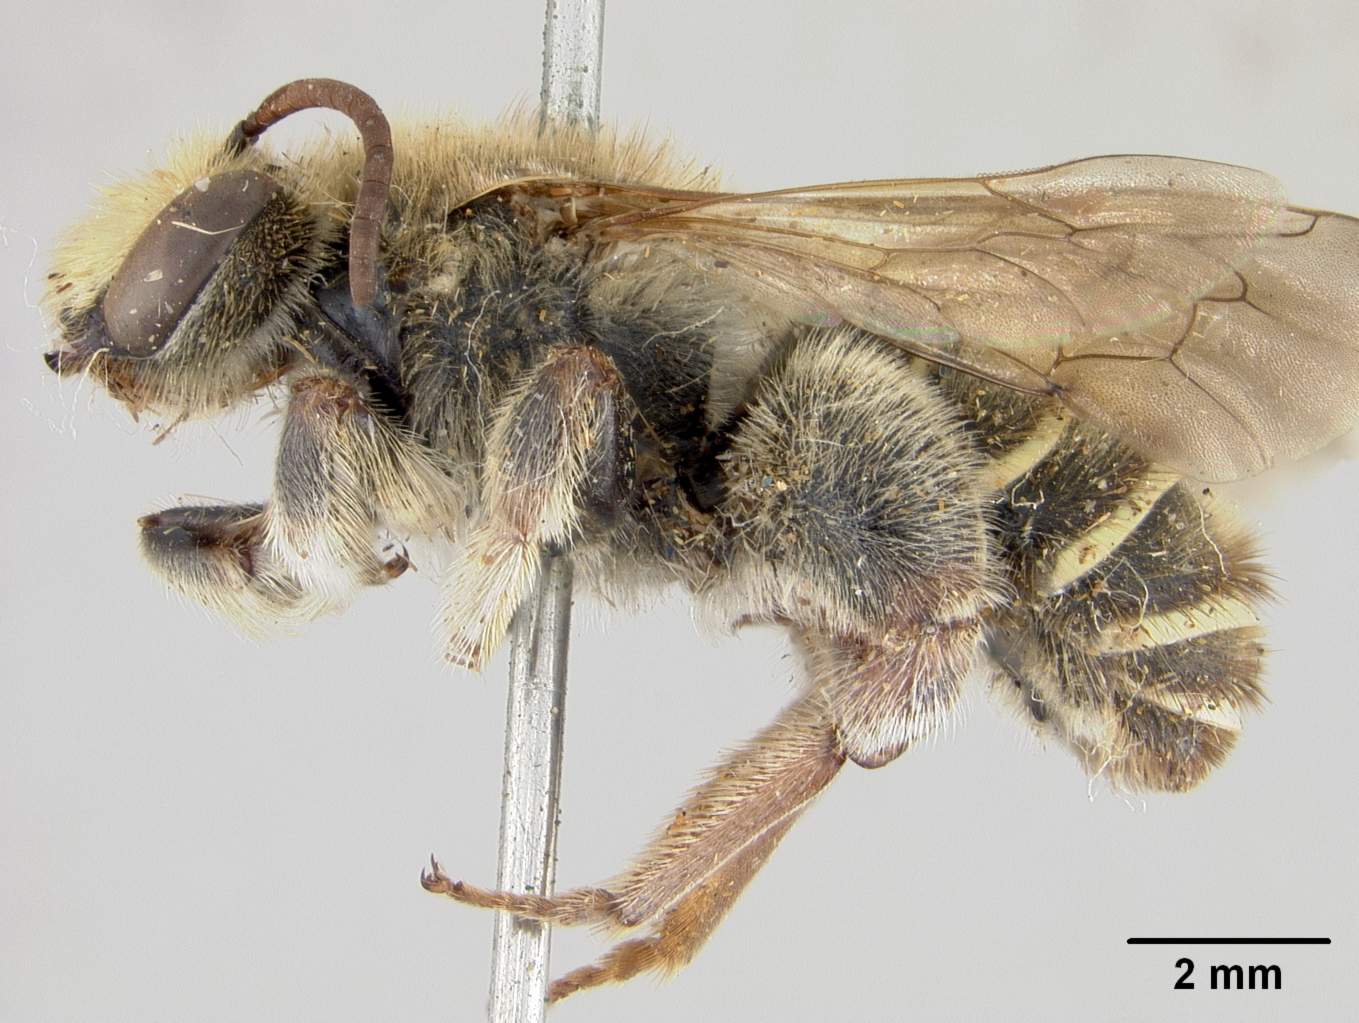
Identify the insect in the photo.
Nomia expulsa
